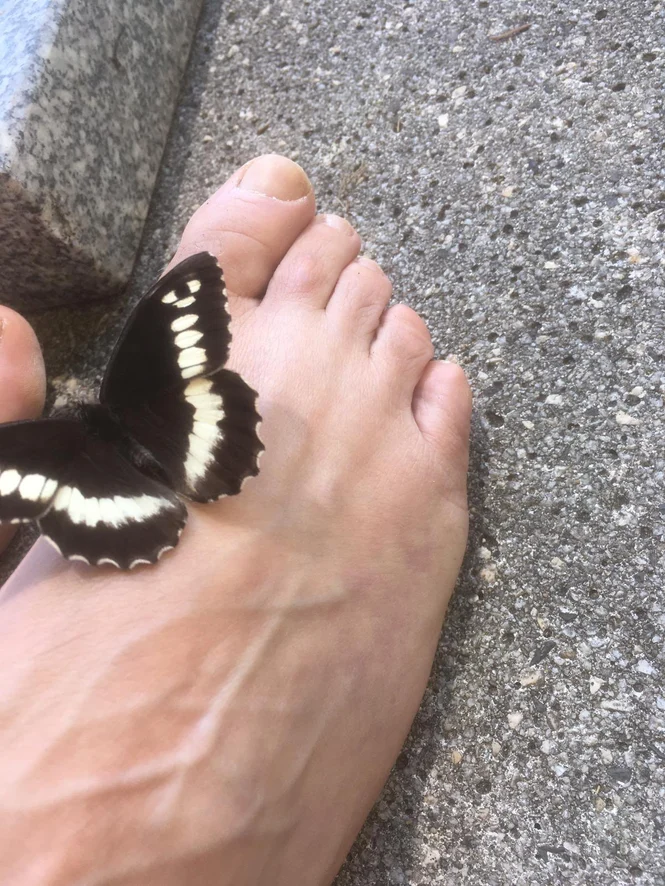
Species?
Brintesia circe
